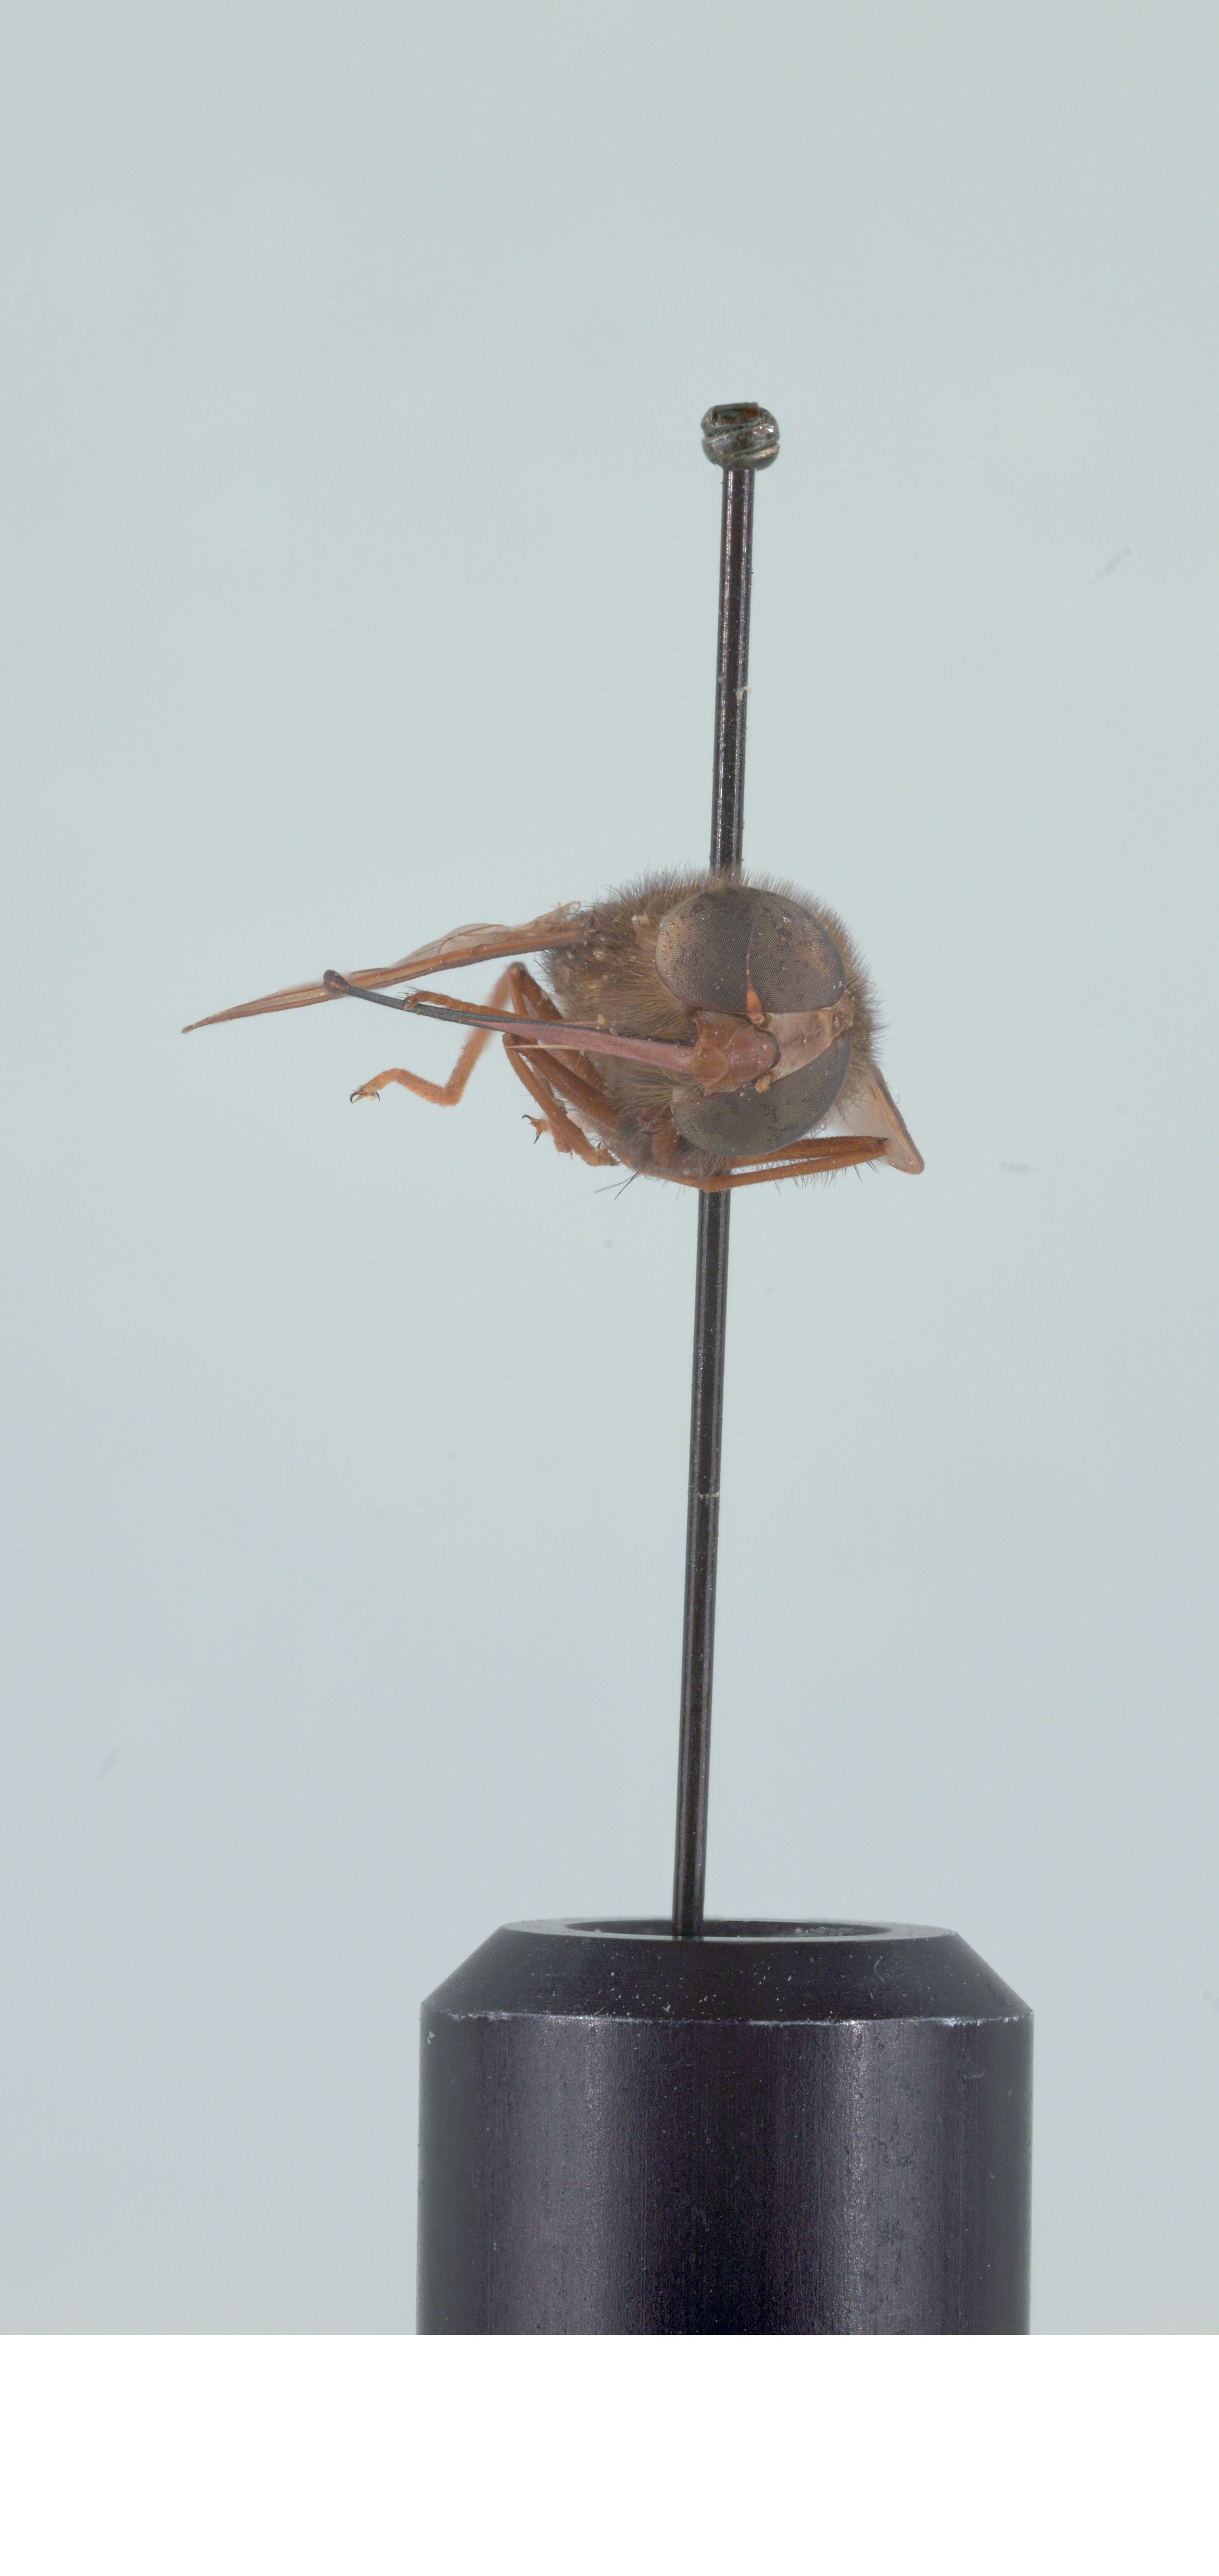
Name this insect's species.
Prosoeca fusca
